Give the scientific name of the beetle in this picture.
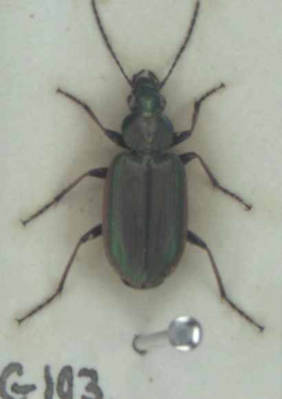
Agonum marginatum
